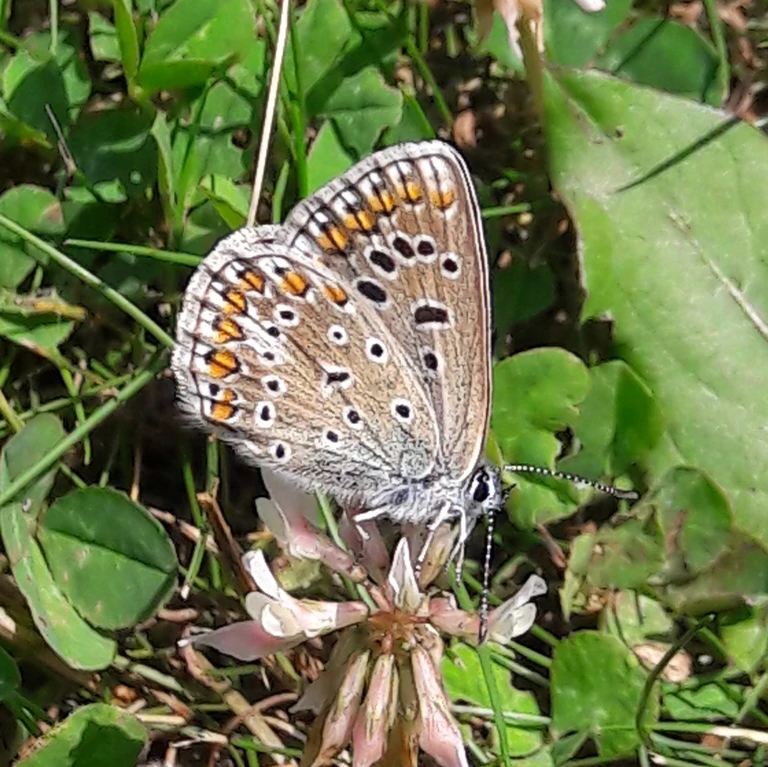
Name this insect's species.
Polyommatus icarus
